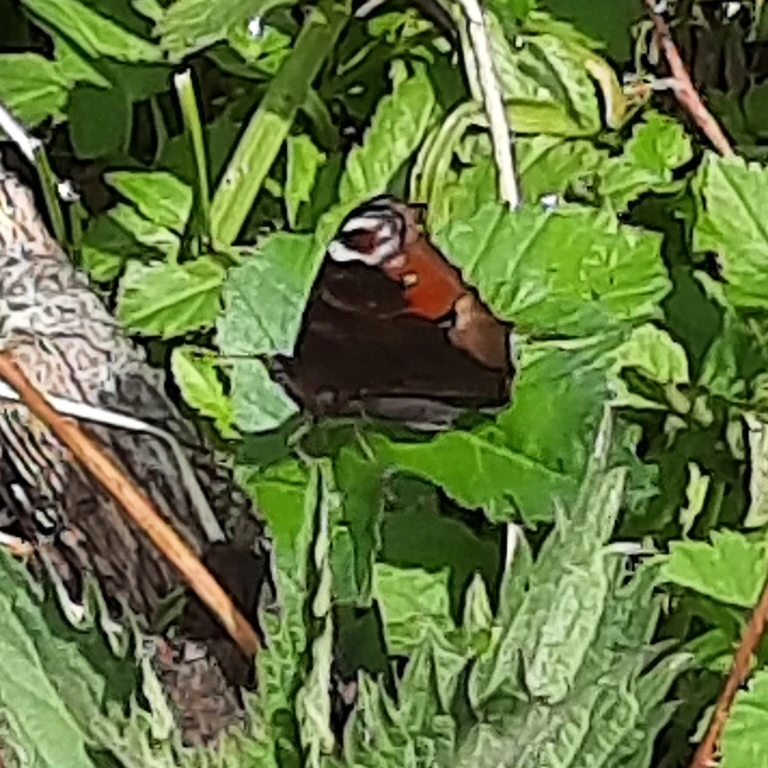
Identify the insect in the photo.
Aglais io
